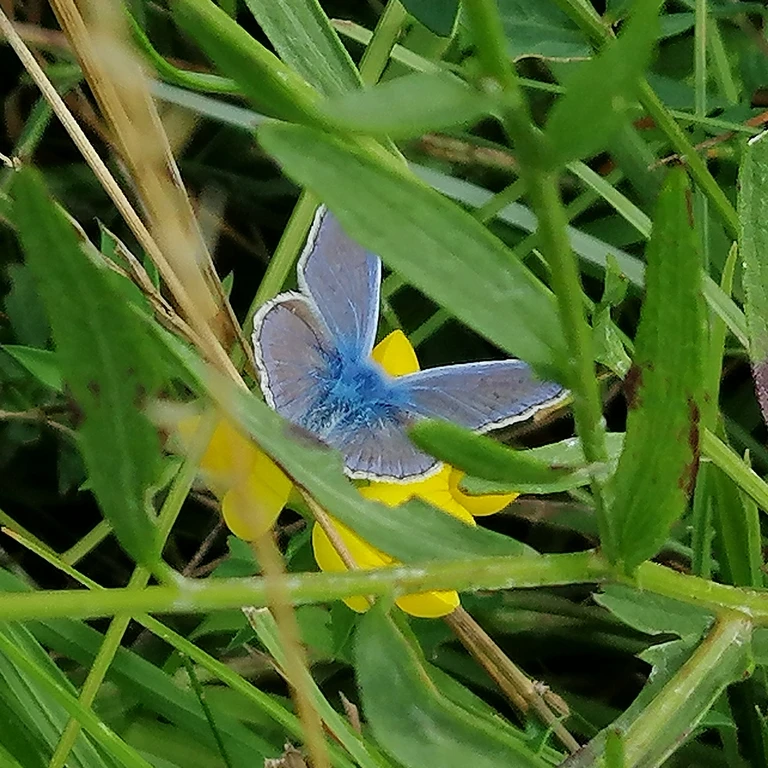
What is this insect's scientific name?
Polyommatus daphnis
